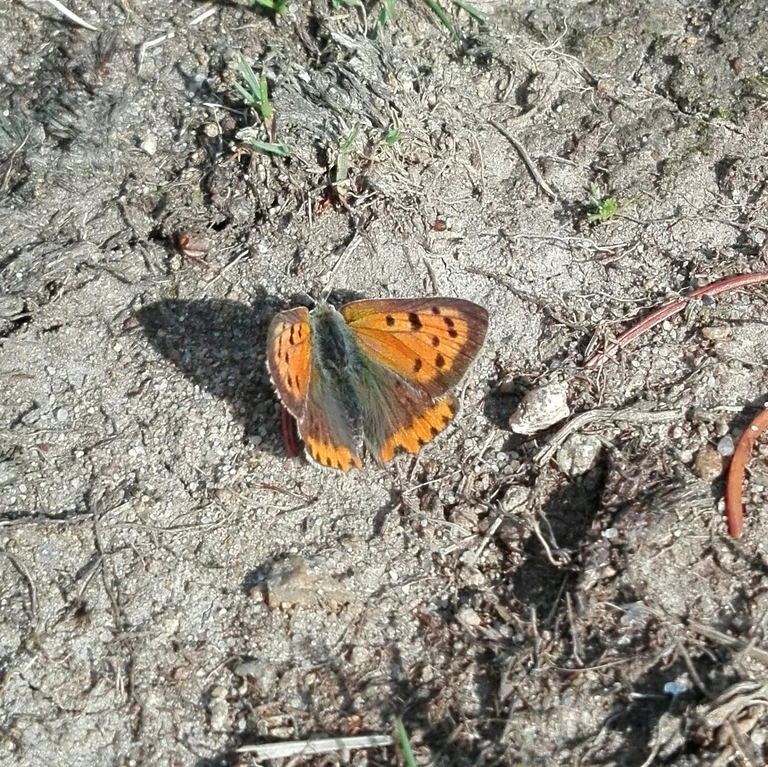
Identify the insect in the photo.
Lycaena phlaeas
